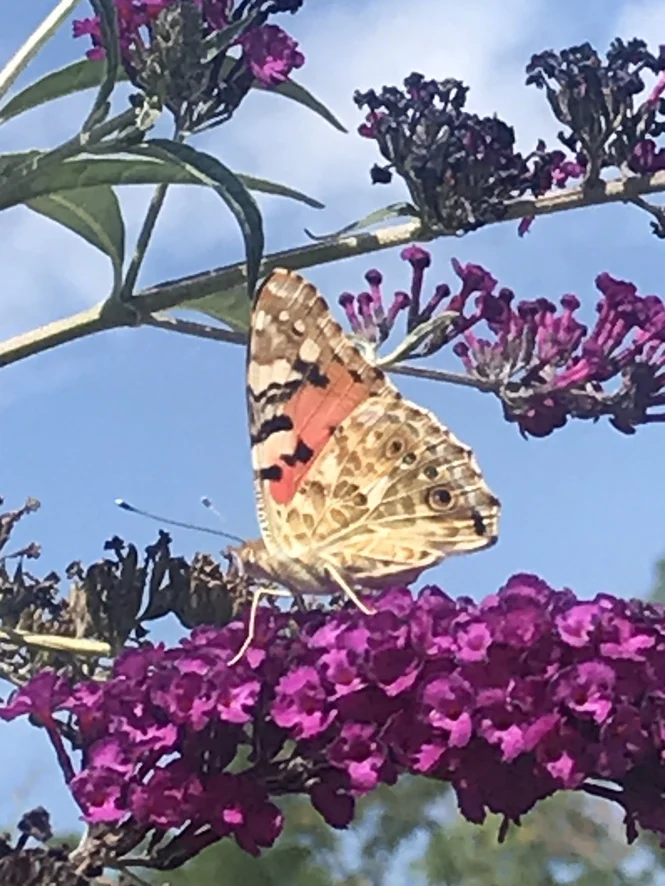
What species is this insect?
Vanessa cardui
